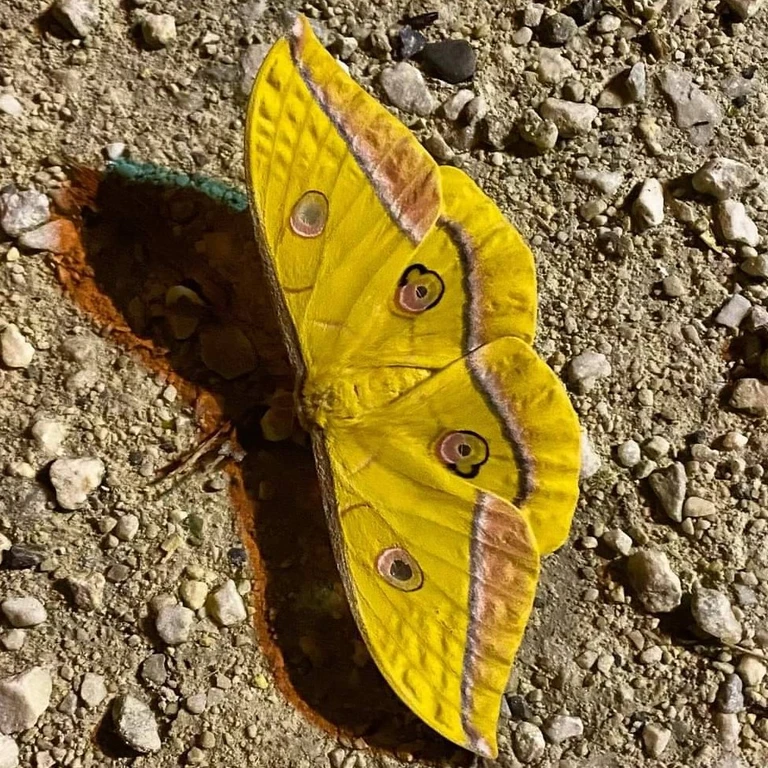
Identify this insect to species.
Antheraea yamamai
